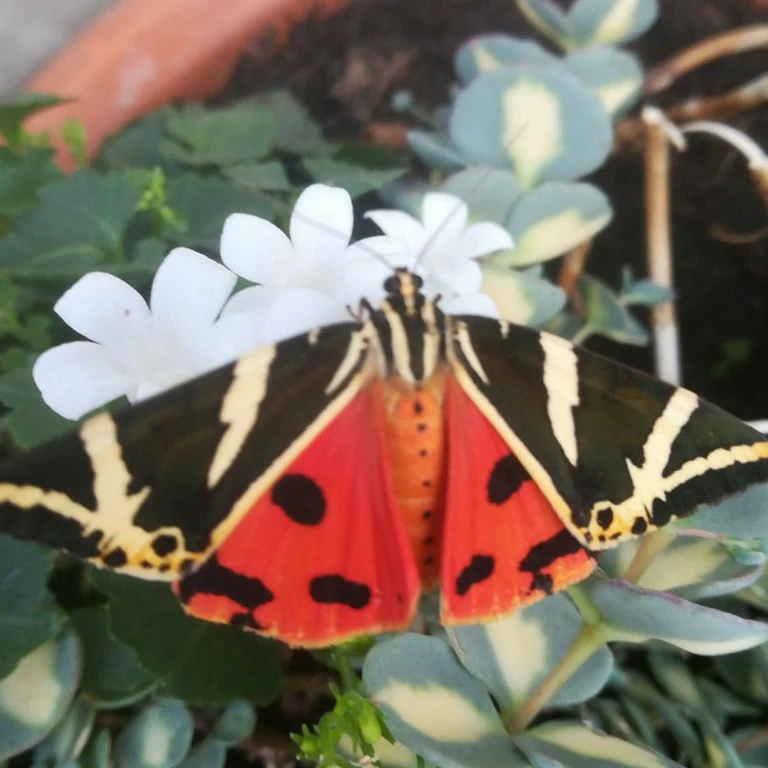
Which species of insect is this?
Euplagia quadripunctaria
